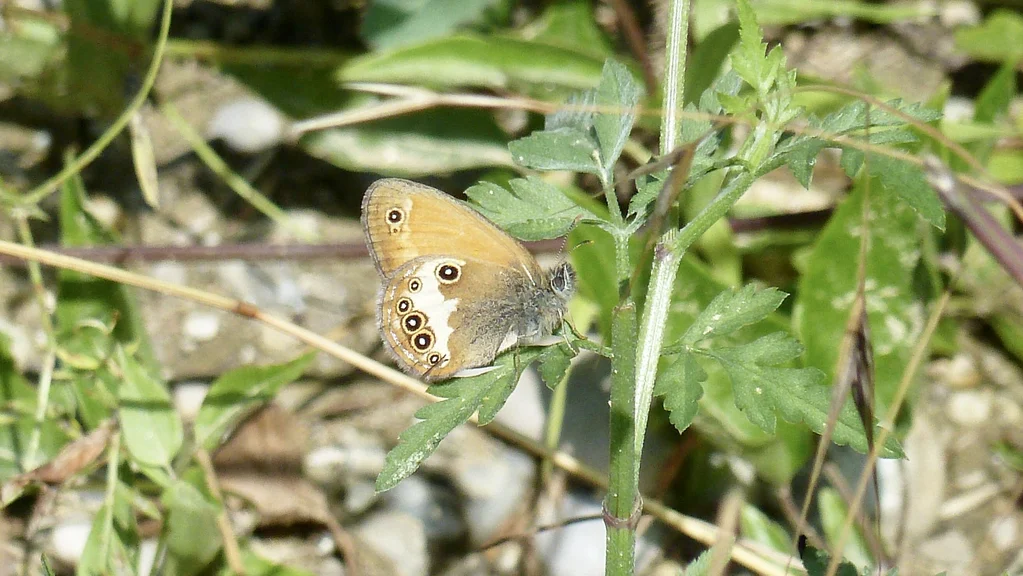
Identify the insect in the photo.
Coenonympha arcania
